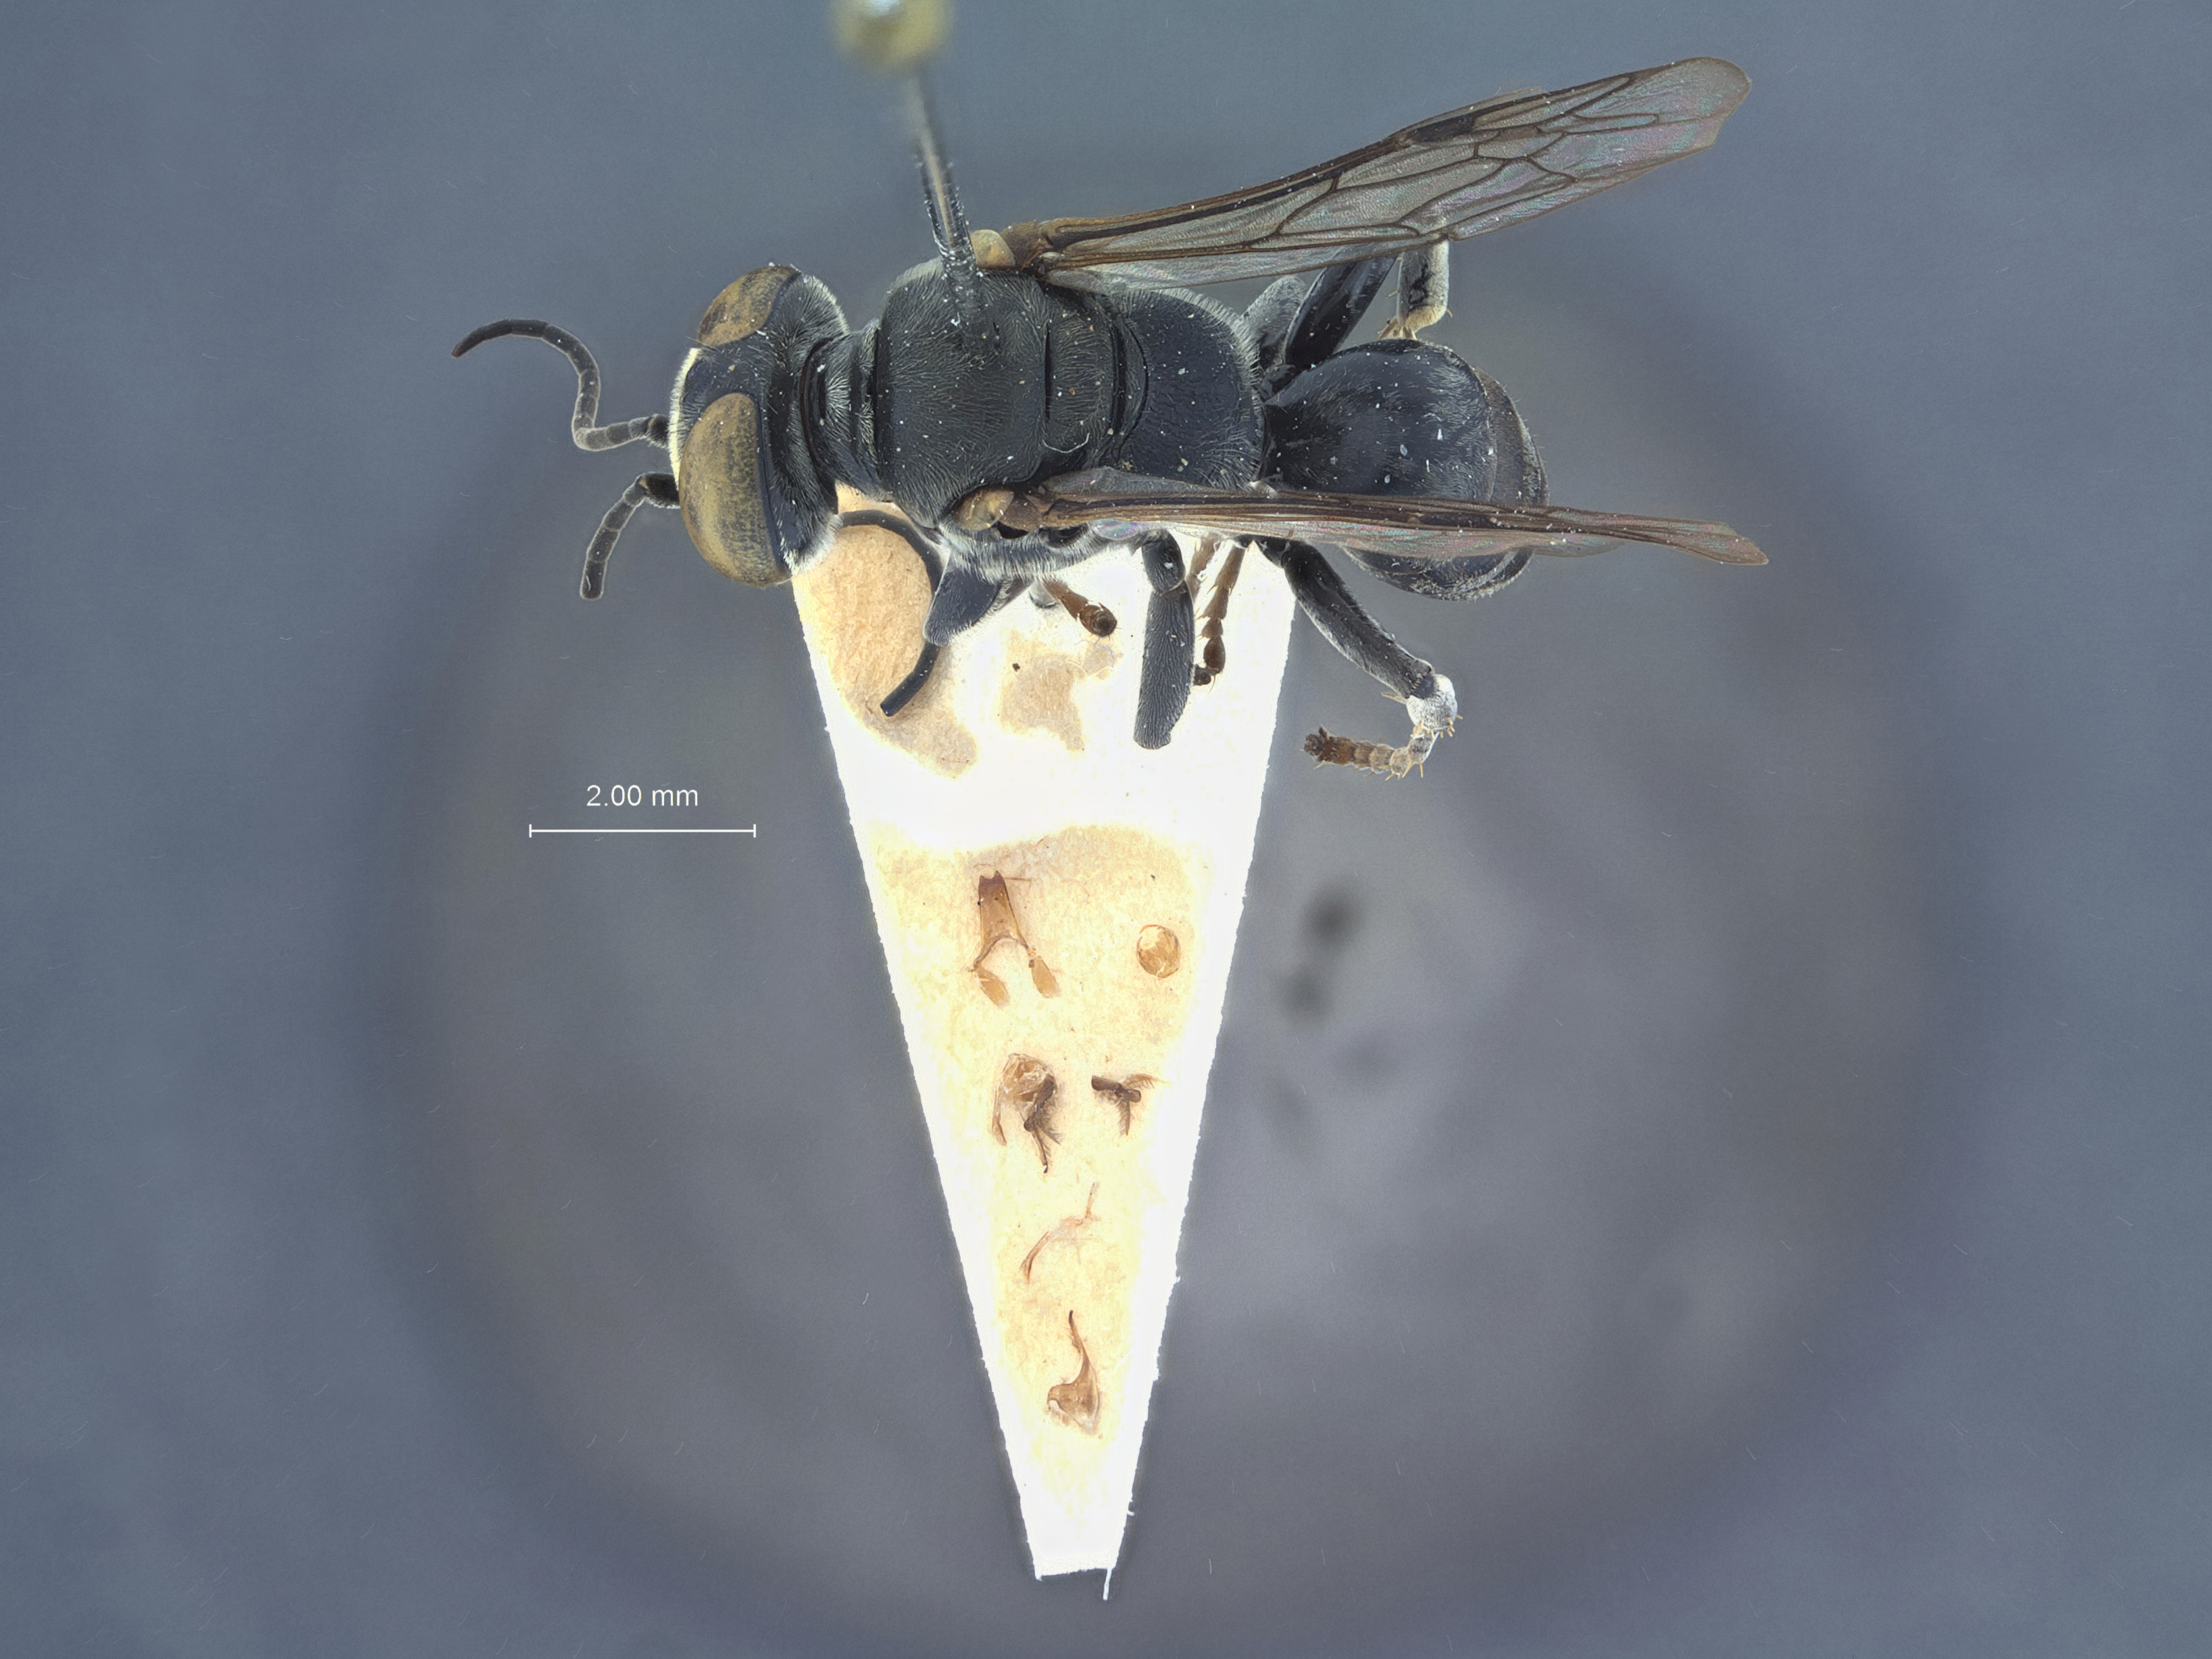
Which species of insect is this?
Tachysphex changi
